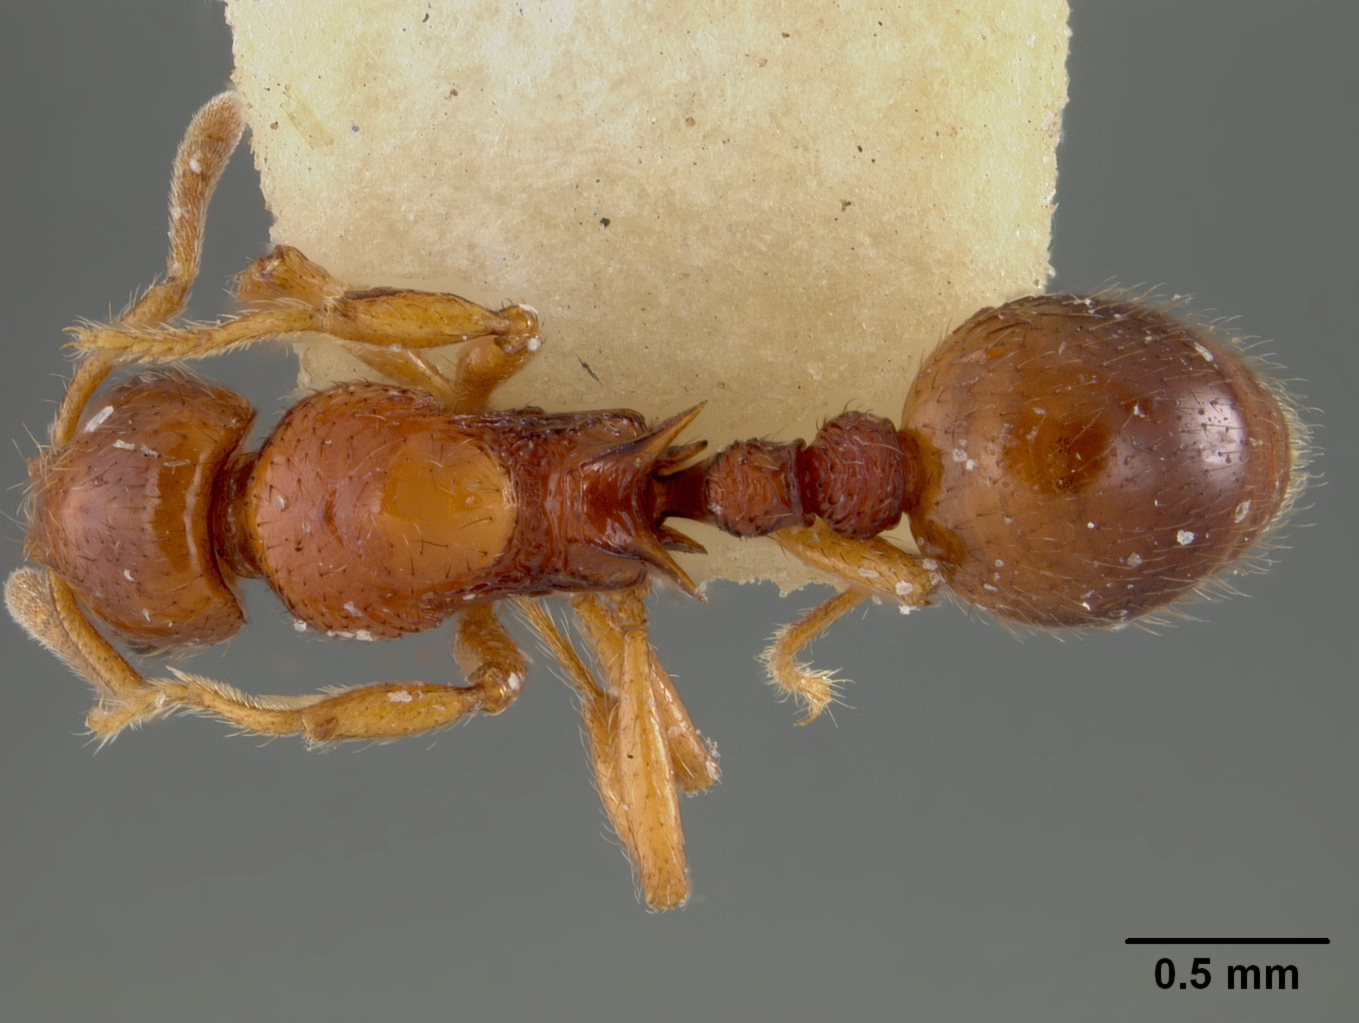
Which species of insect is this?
Rogeria tortuosa
